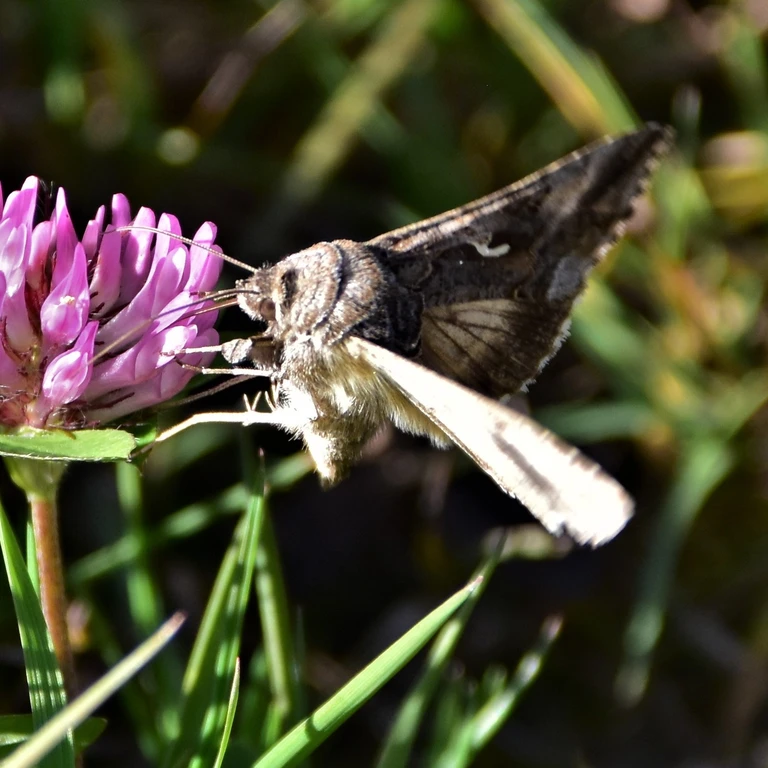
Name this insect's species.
Autographa gamma
